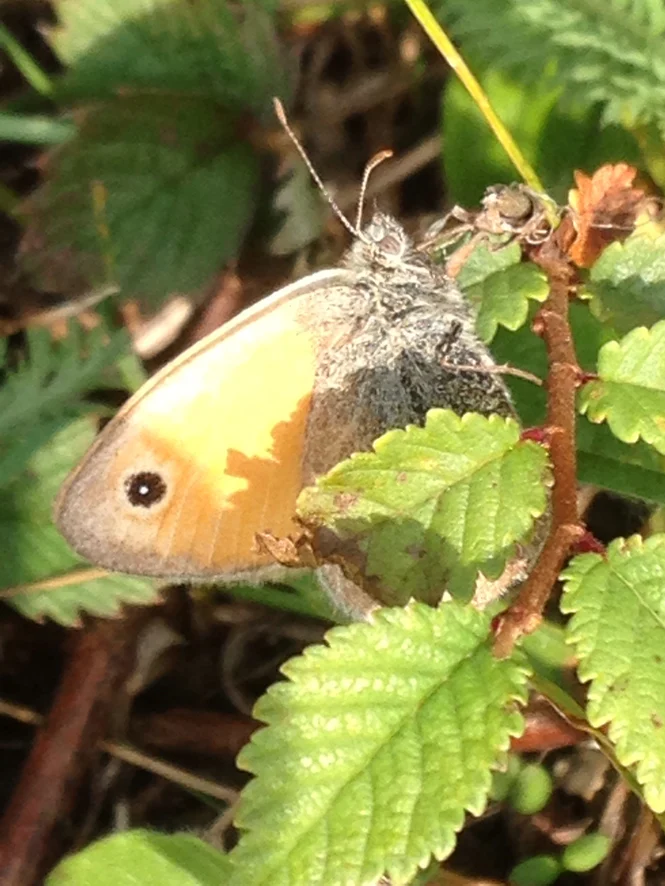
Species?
Coenonympha pamphilus
